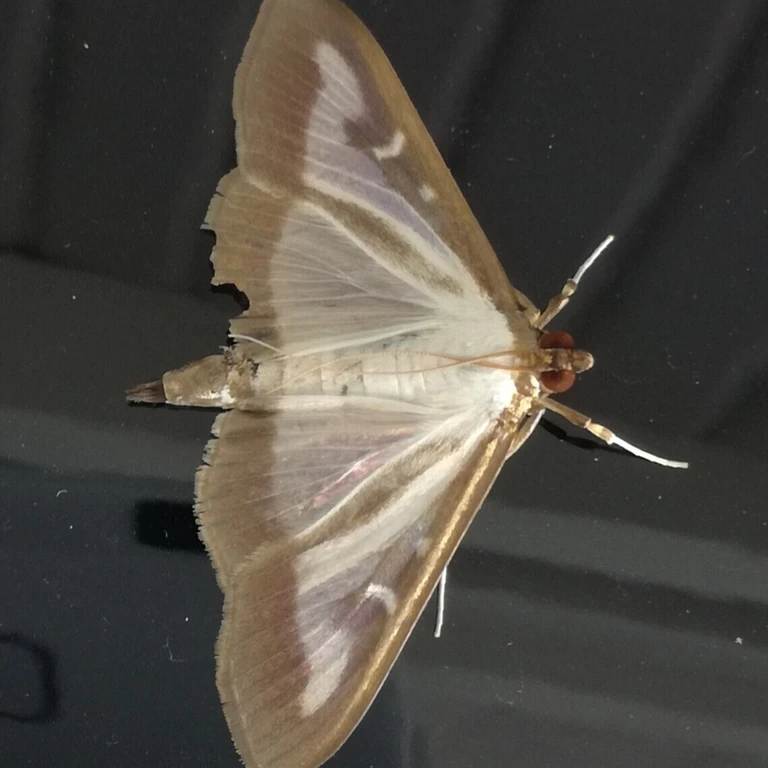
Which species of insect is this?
Cydalima perspectalis
